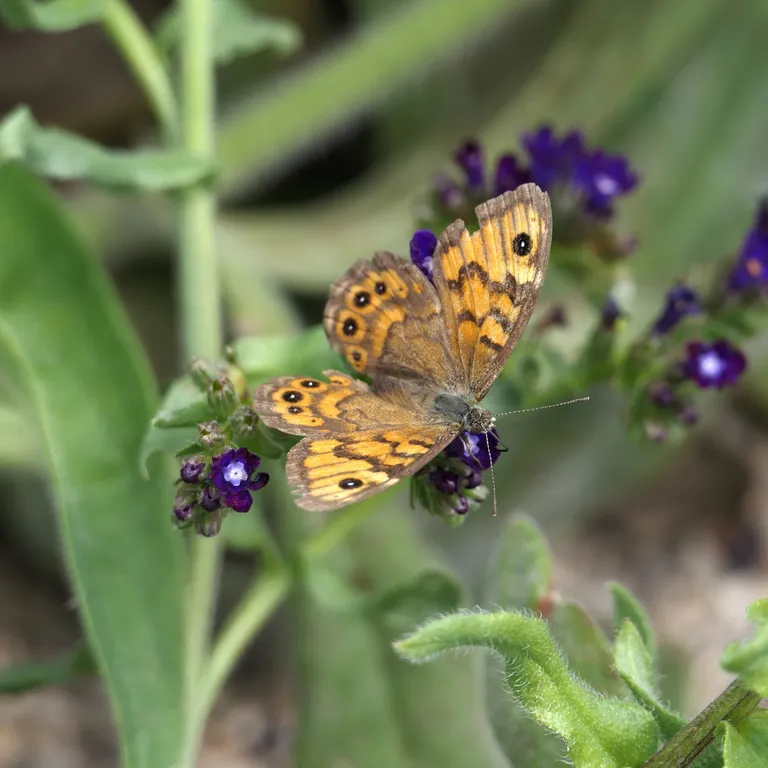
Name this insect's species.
Lasiommata megera (also Pararge megera)
